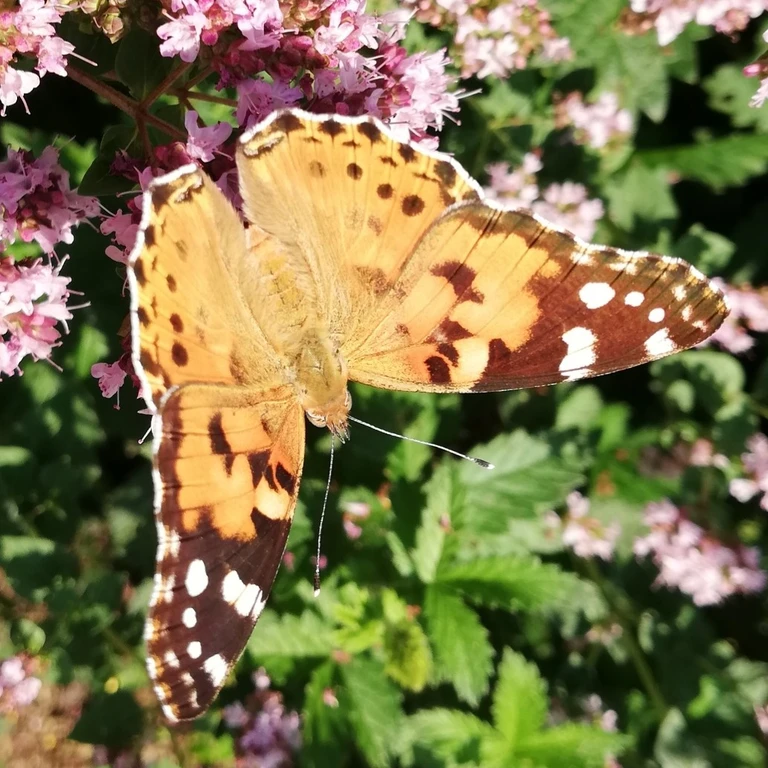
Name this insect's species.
Vanessa cardui
